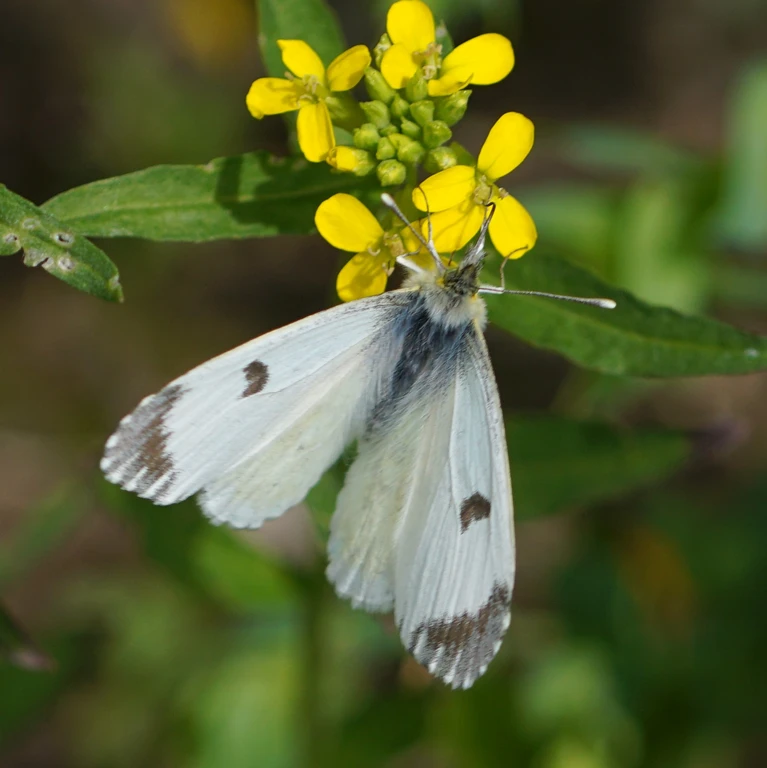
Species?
Anthocharis cardamines
